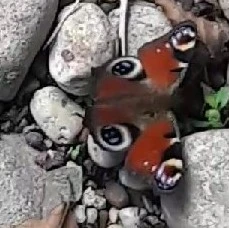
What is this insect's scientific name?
Aglais io
